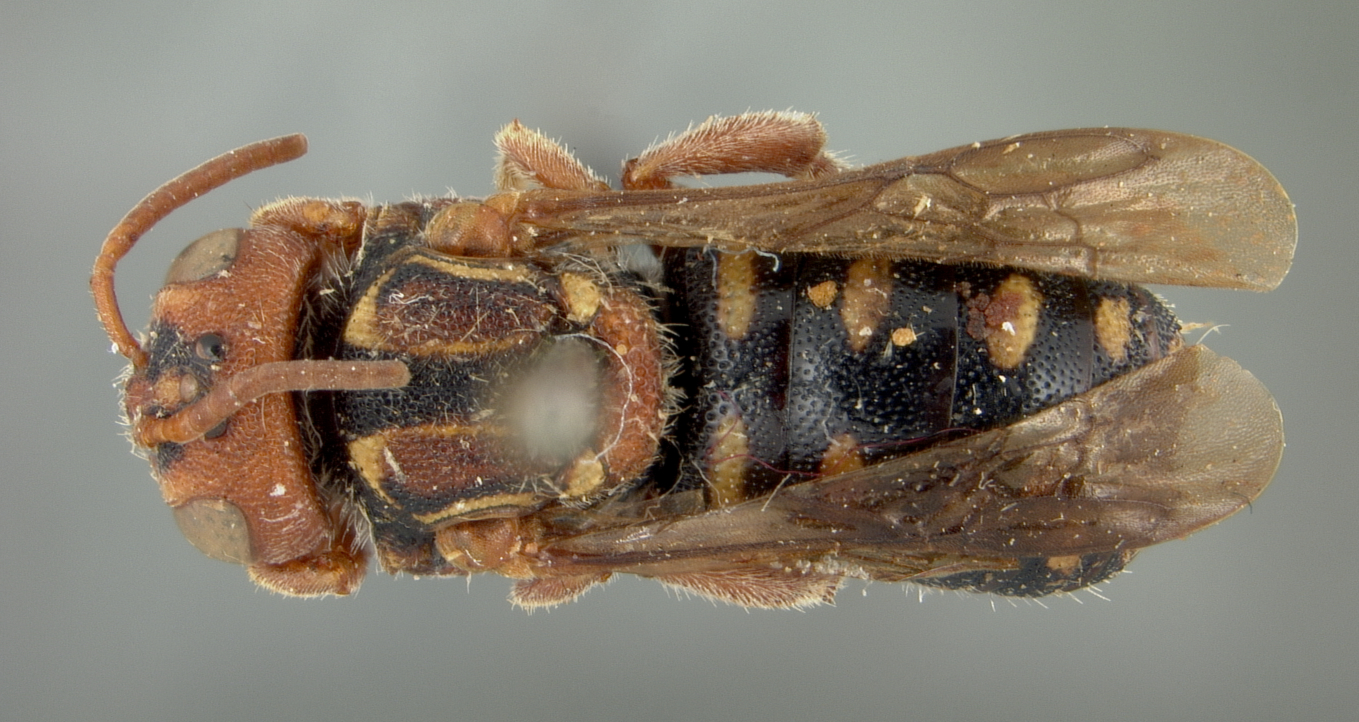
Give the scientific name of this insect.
Stelis aliena
